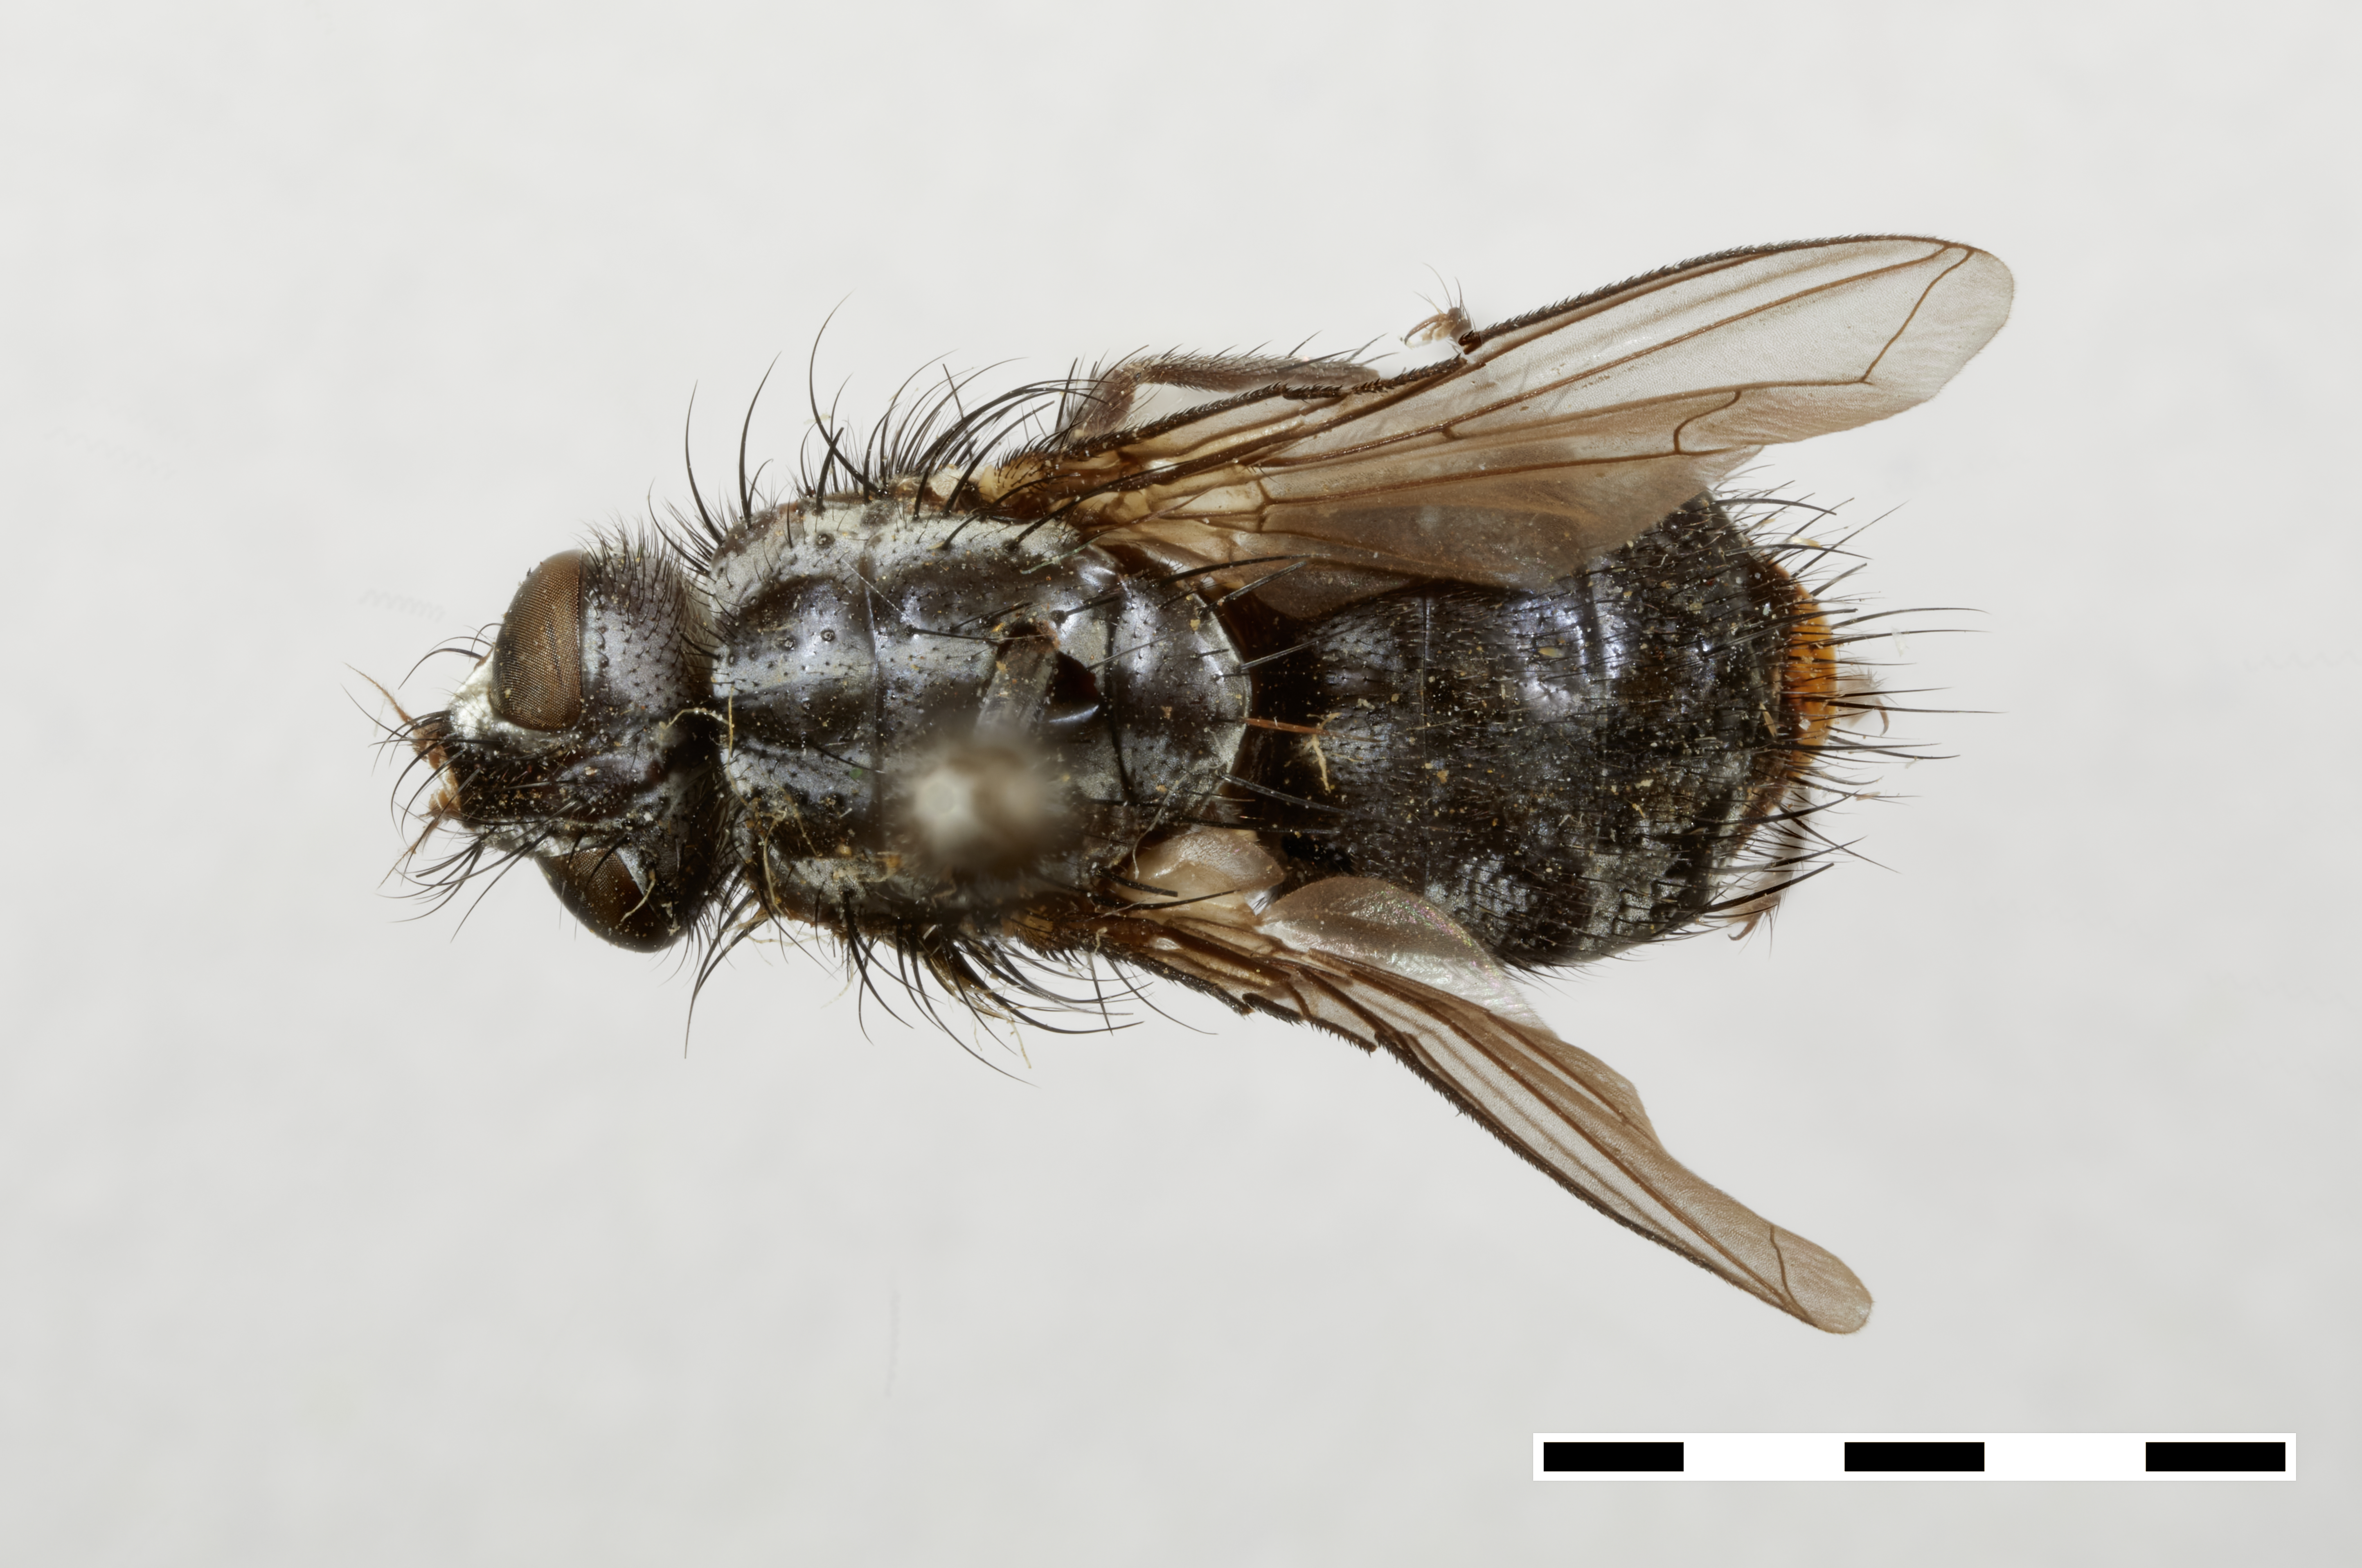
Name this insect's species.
Pirionimyia paradoxa
